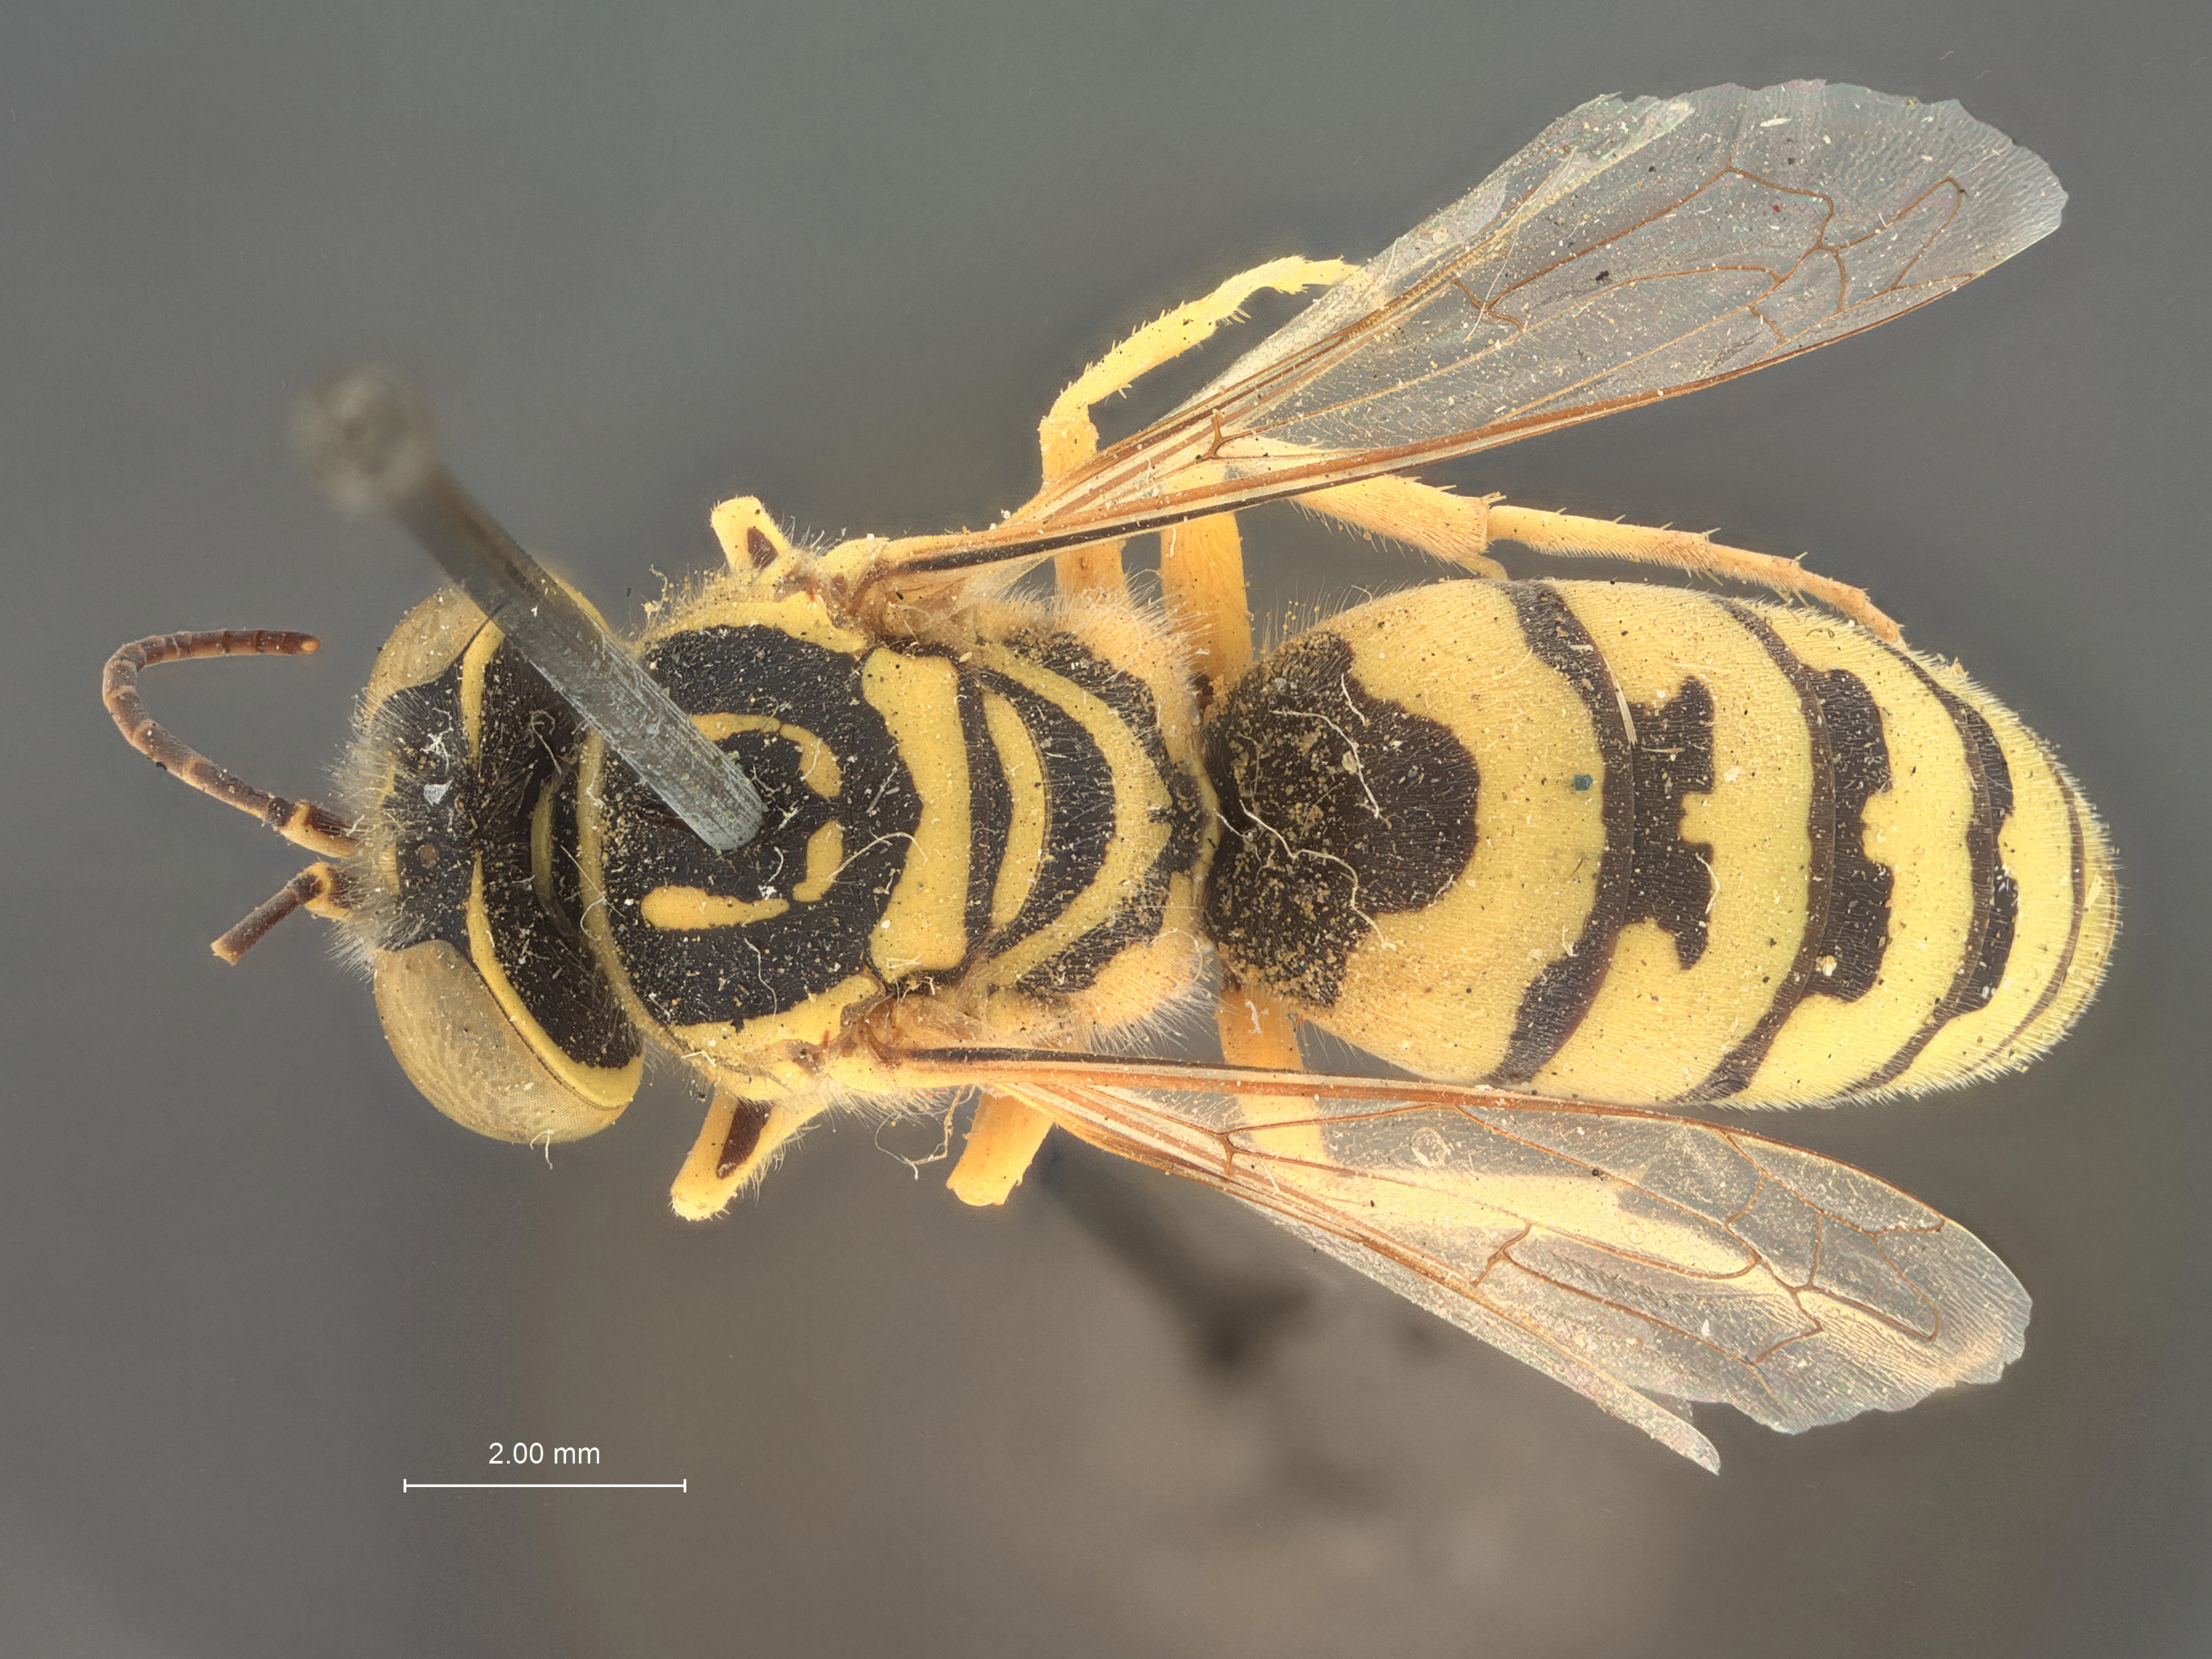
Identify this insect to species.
Stictiella melanosterna
